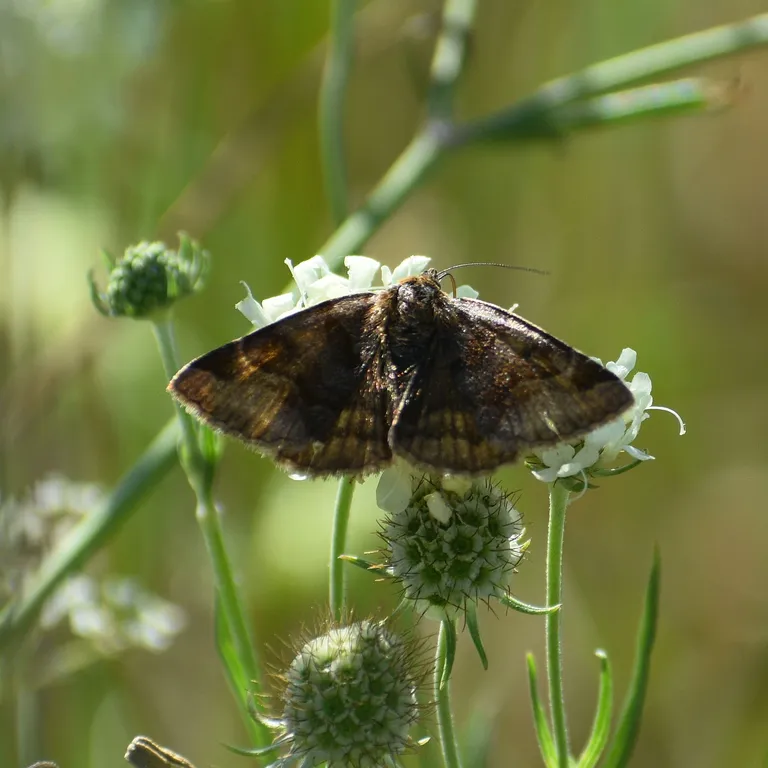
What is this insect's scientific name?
Euclidia glyphica
